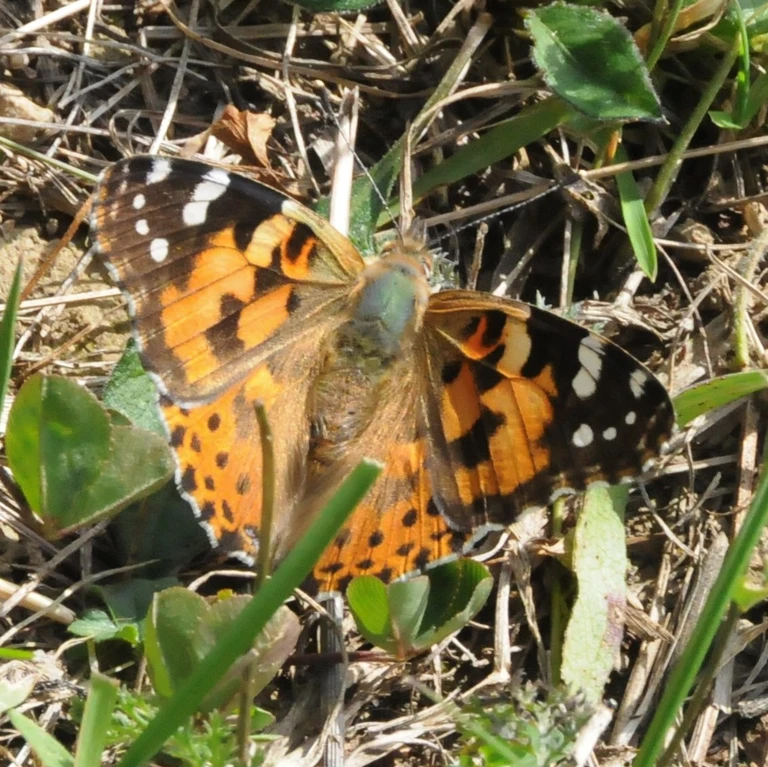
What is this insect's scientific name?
Vanessa cardui
